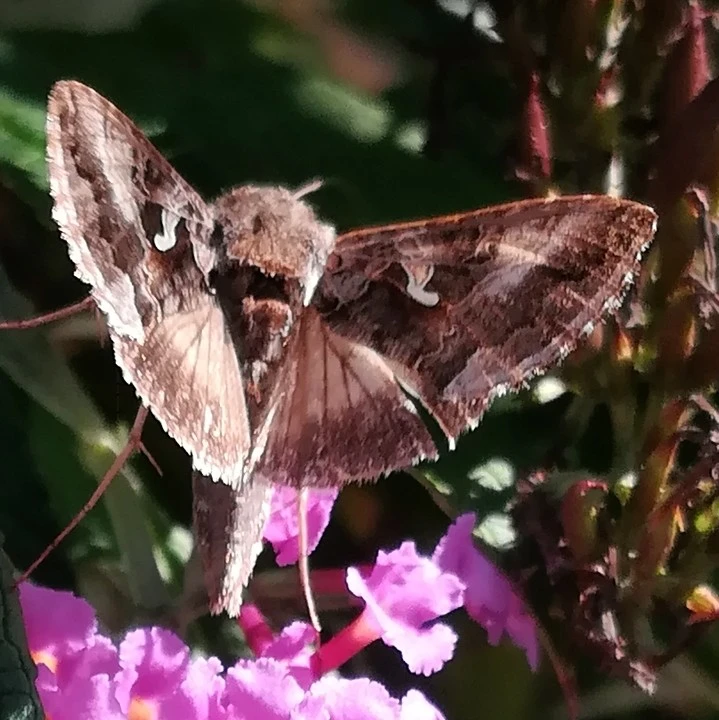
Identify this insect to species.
Autographa gamma
